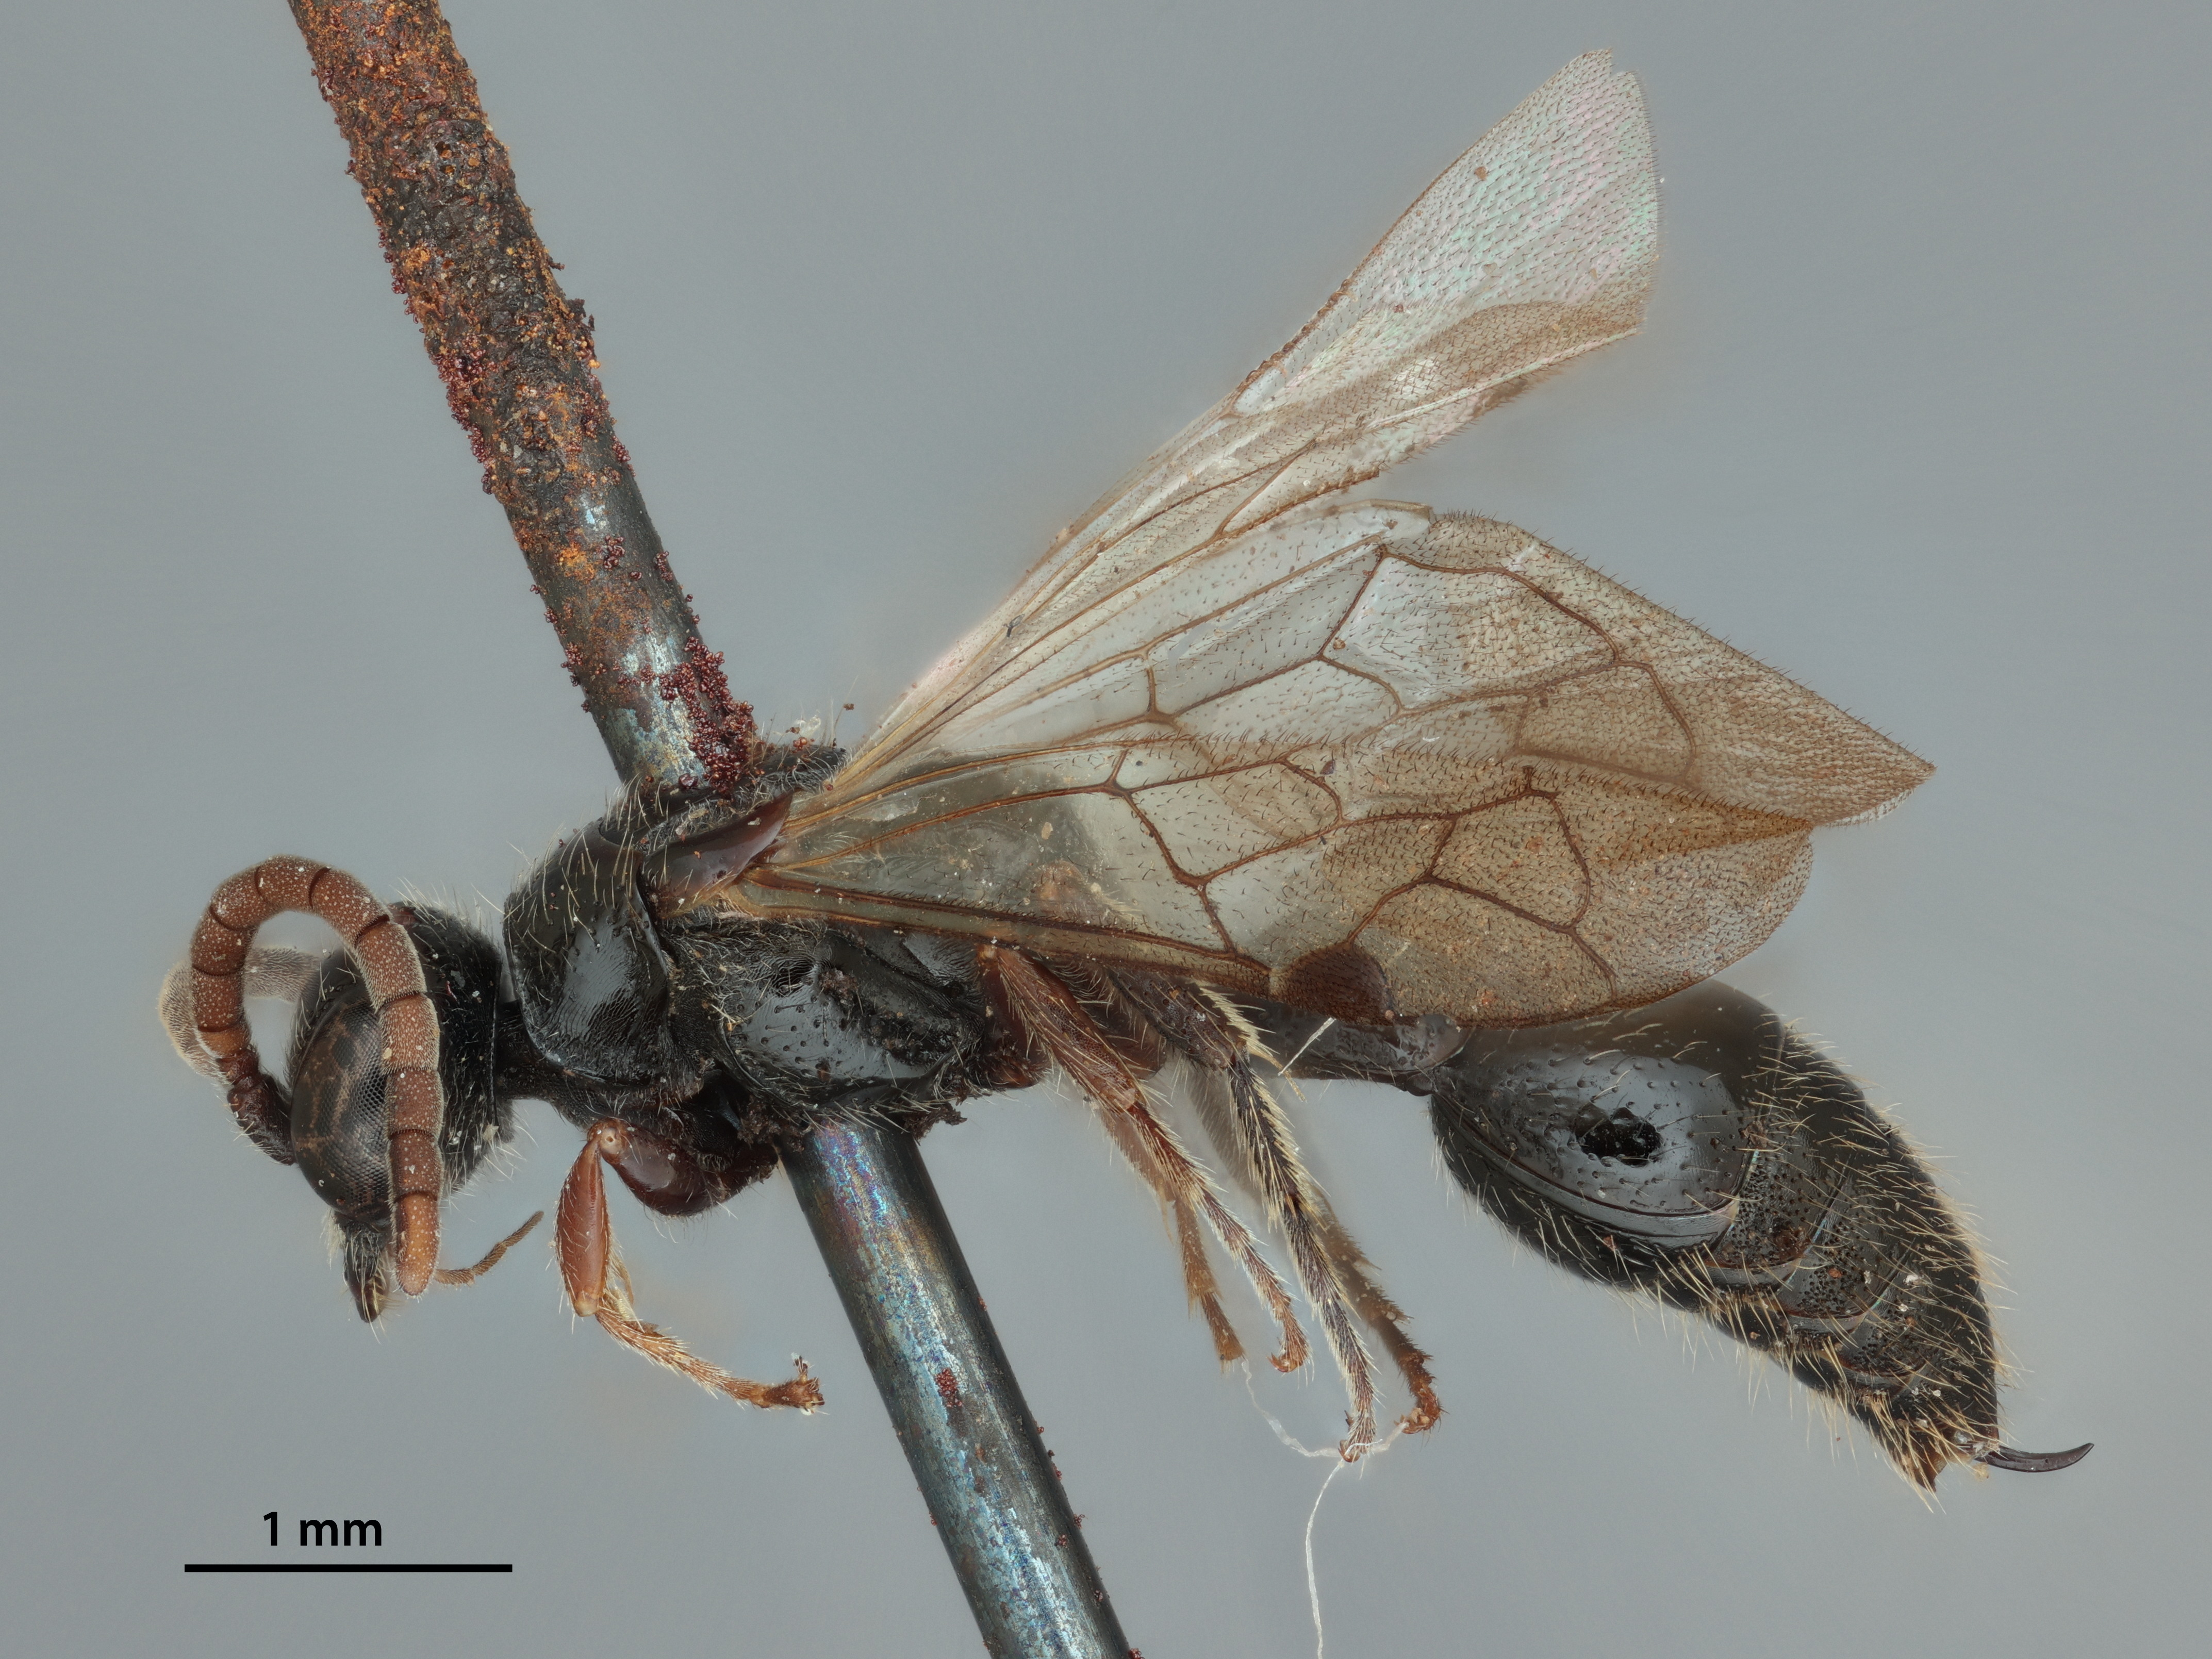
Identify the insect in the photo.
Tiphia tegelonga
